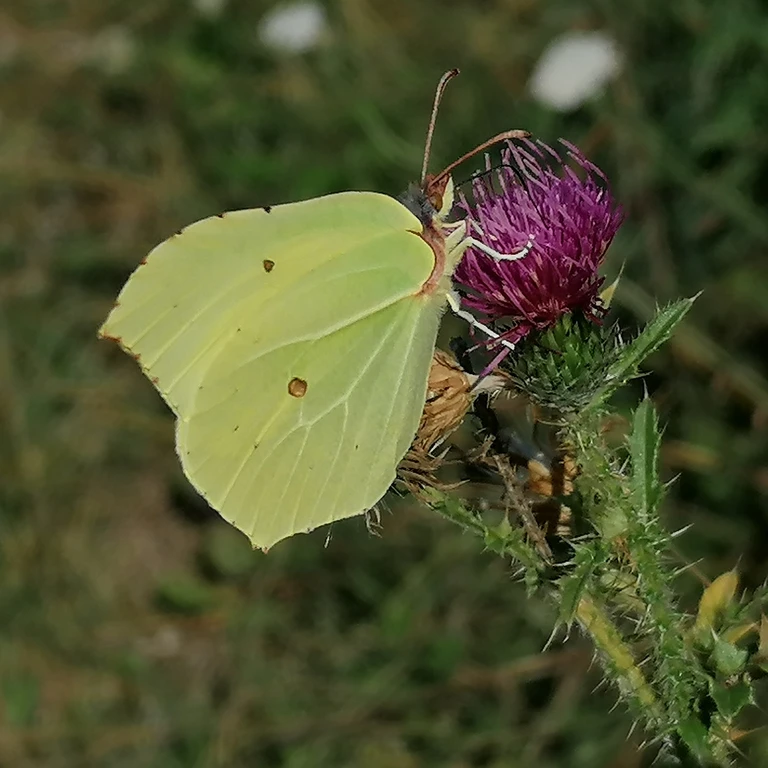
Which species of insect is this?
Gonepteryx rhamni
